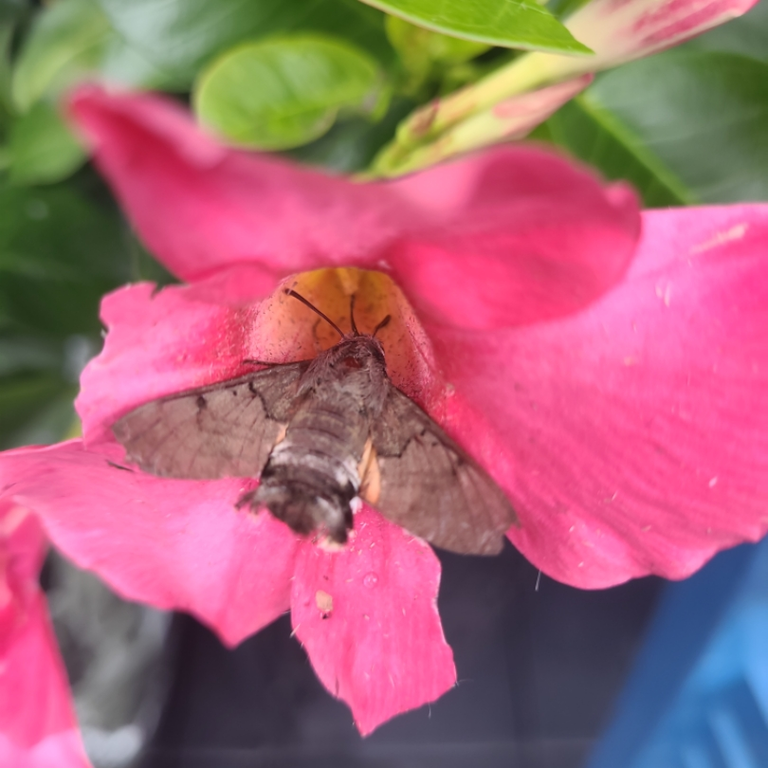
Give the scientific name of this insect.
Macroglossum stellatarum
